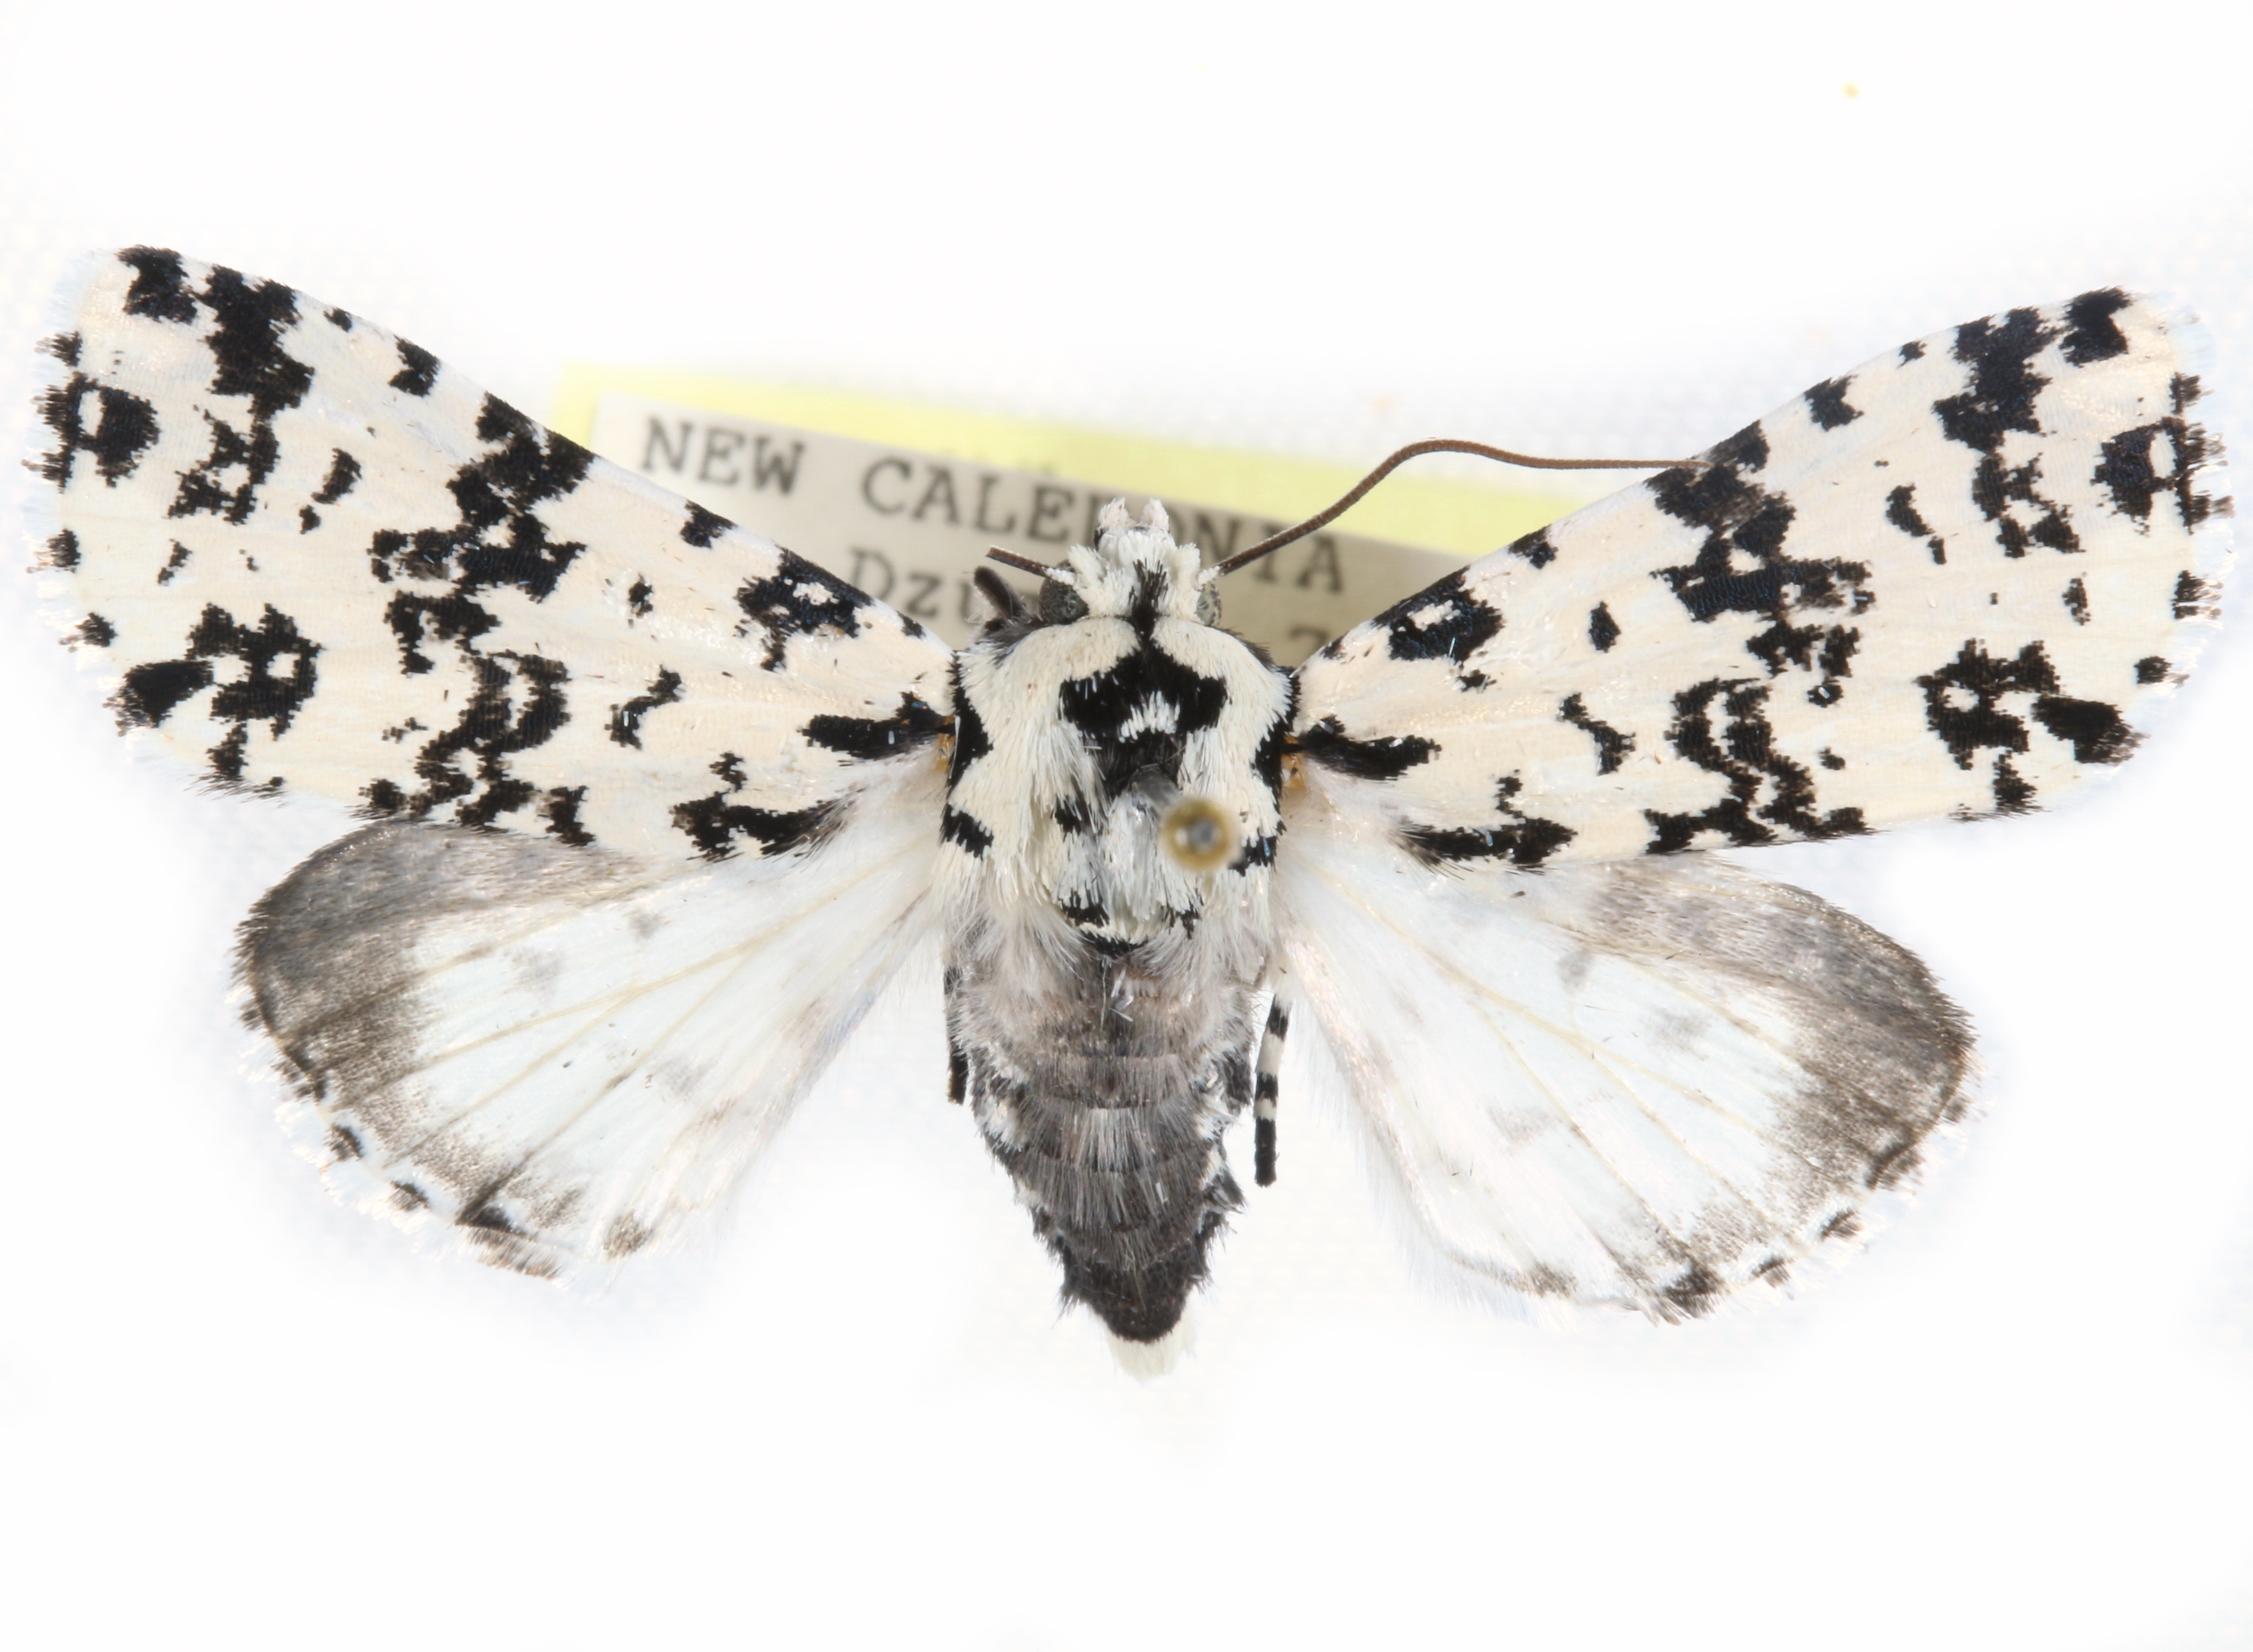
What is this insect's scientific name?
Molvena caledonica
